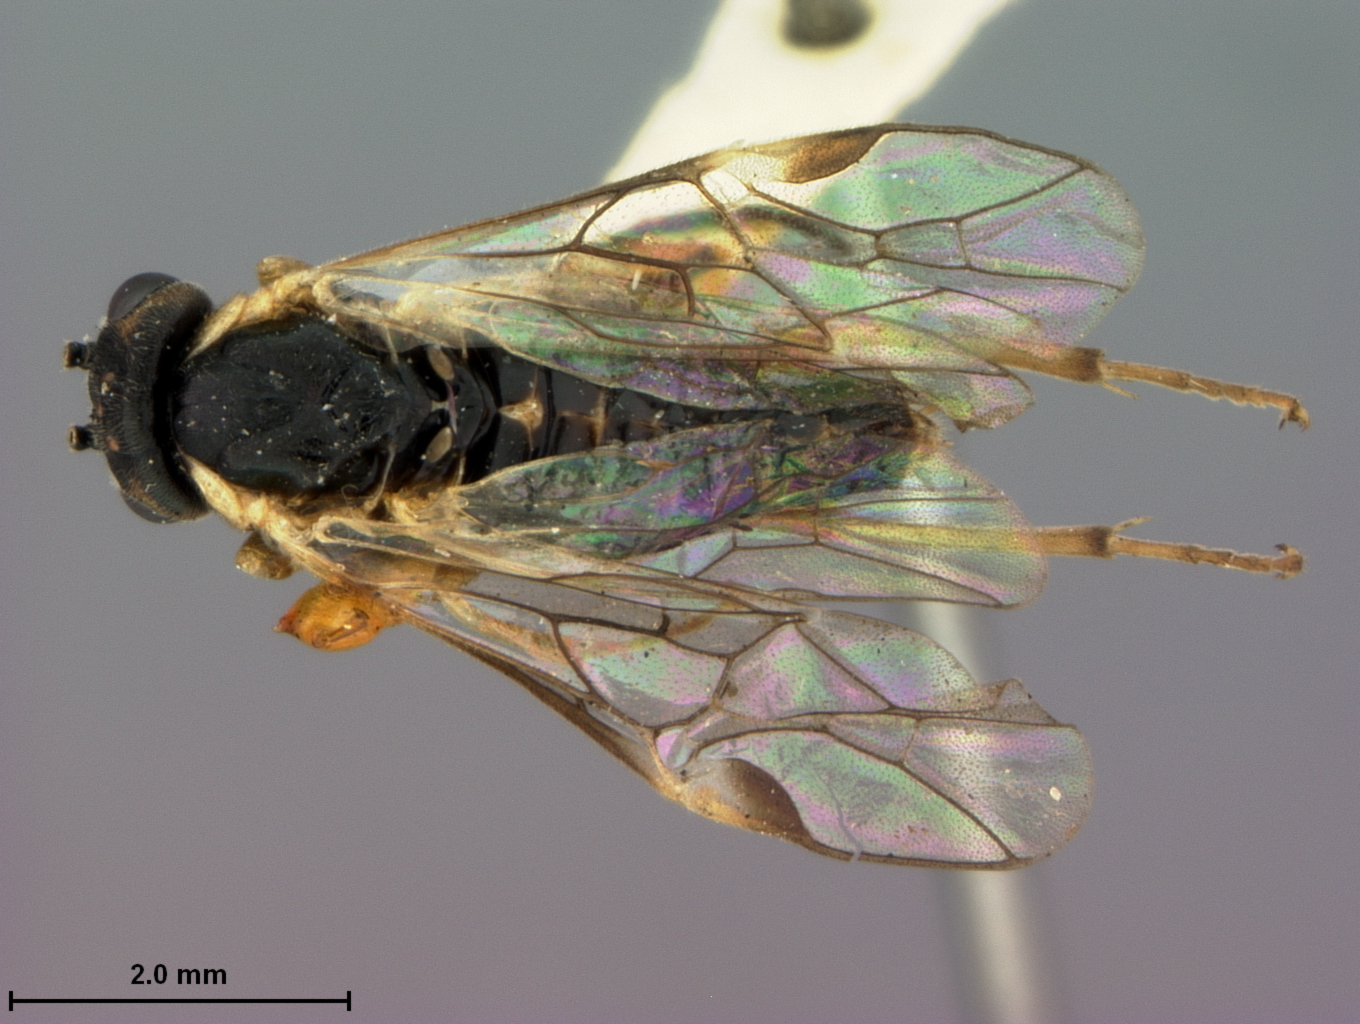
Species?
Pontania leavitti
